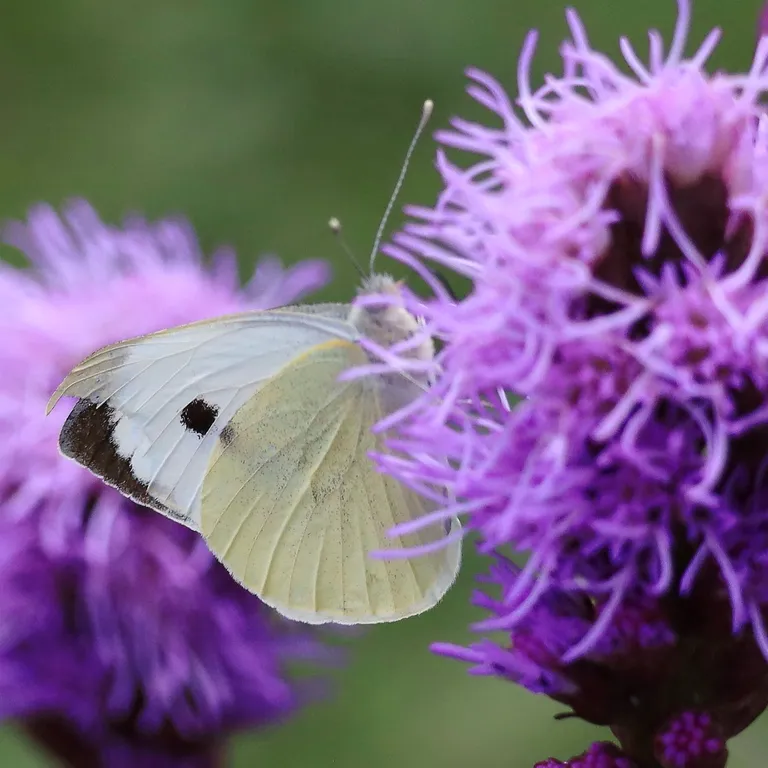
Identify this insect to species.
Pieris brassicae
